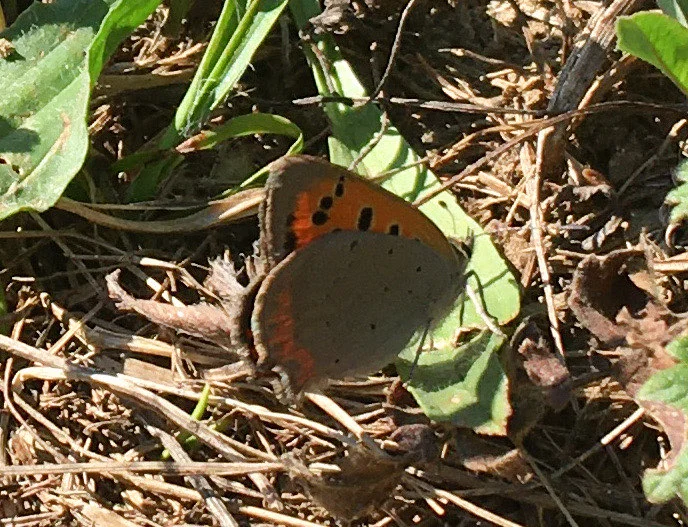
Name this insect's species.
Lycaena phlaeas
